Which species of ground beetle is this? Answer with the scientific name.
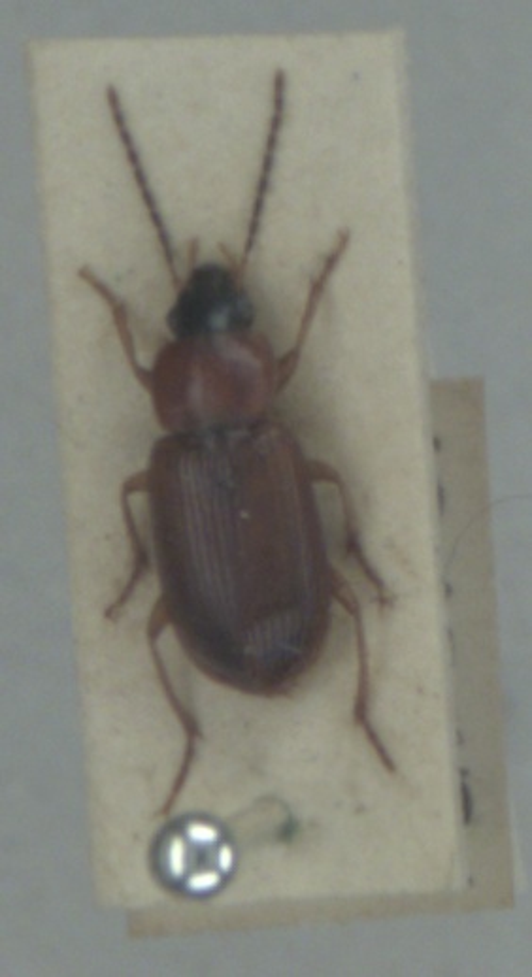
Stenolophus skrimshiranus
